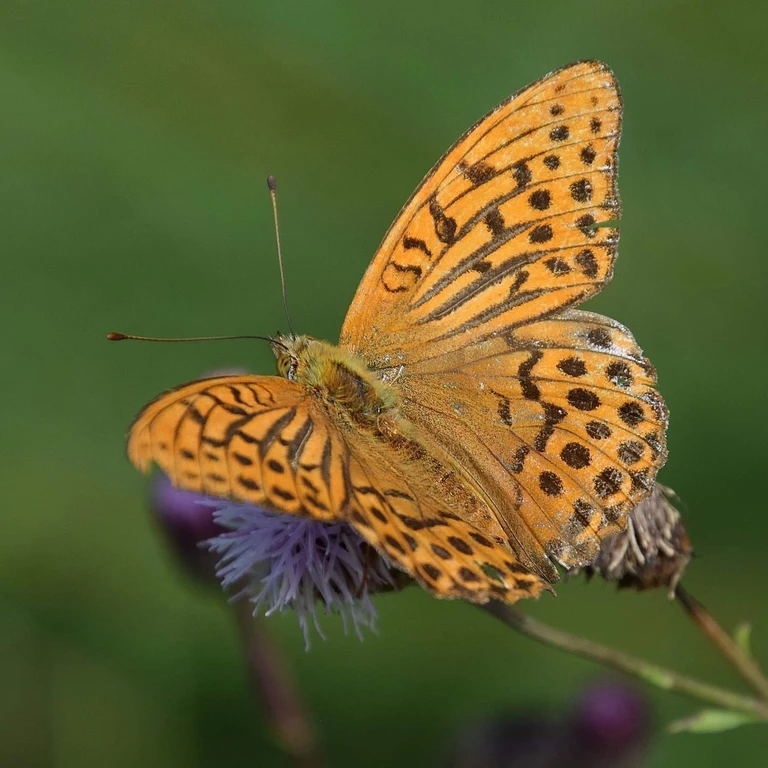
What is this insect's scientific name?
Argynnis paphia
